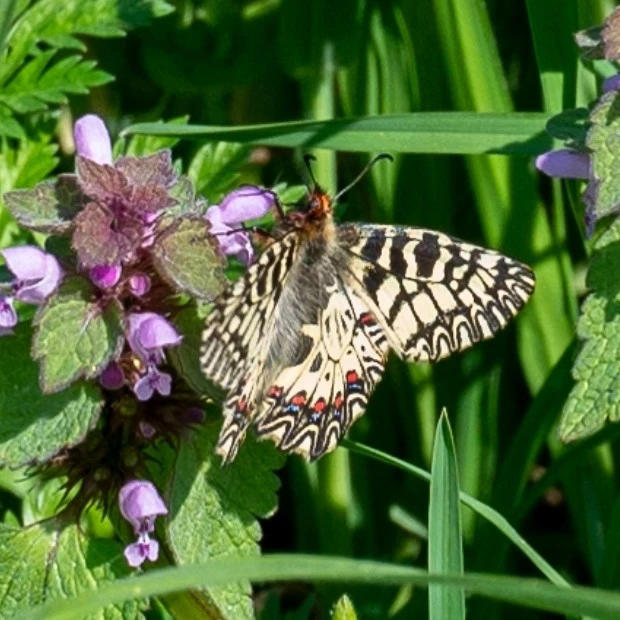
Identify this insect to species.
Zerynthia polyxena
